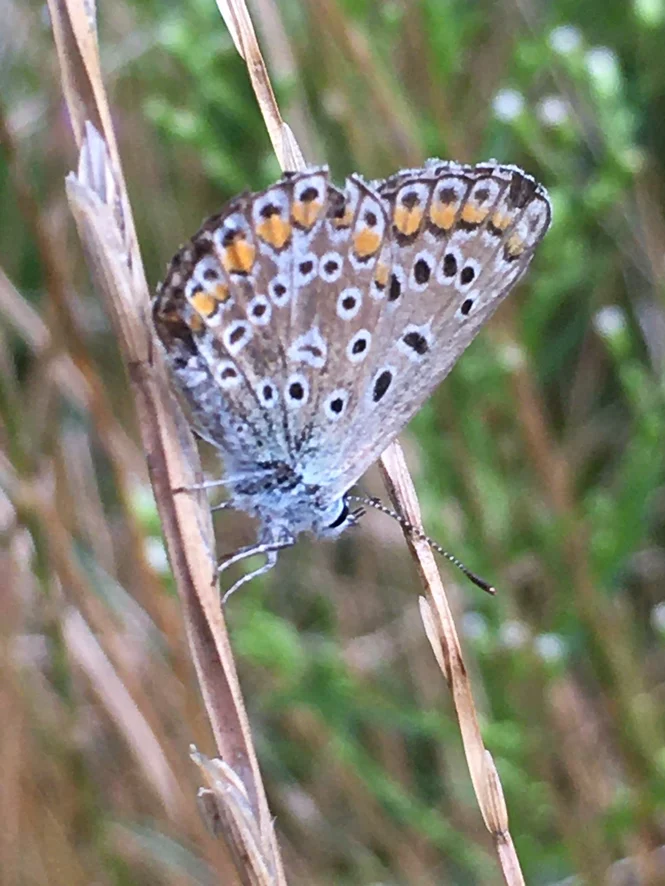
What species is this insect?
Polyommatus icarus
